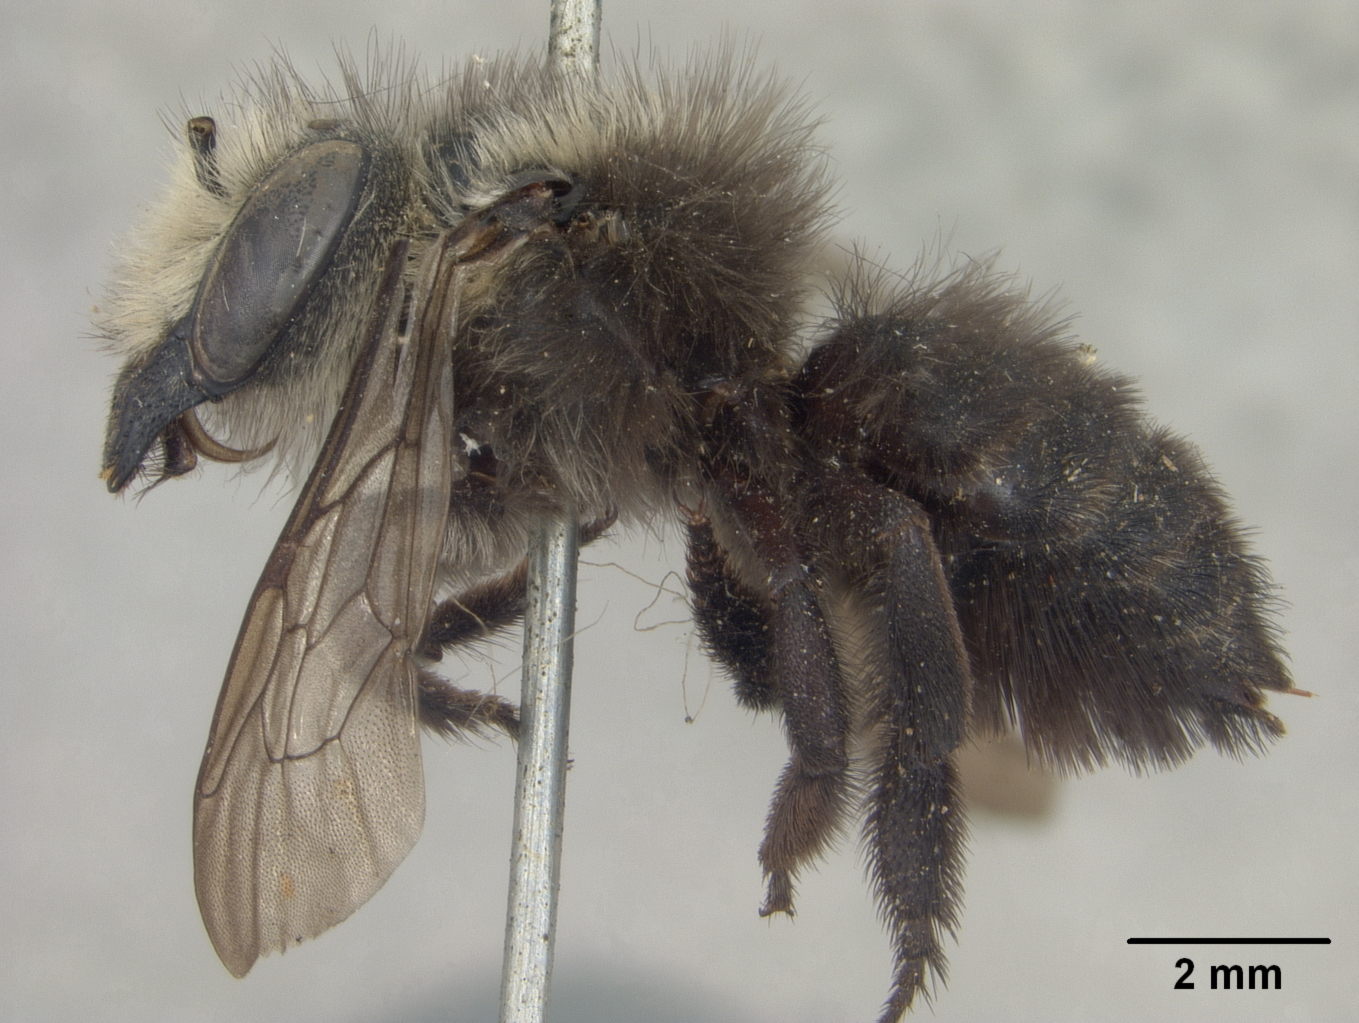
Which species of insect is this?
Megachile fruticosa
